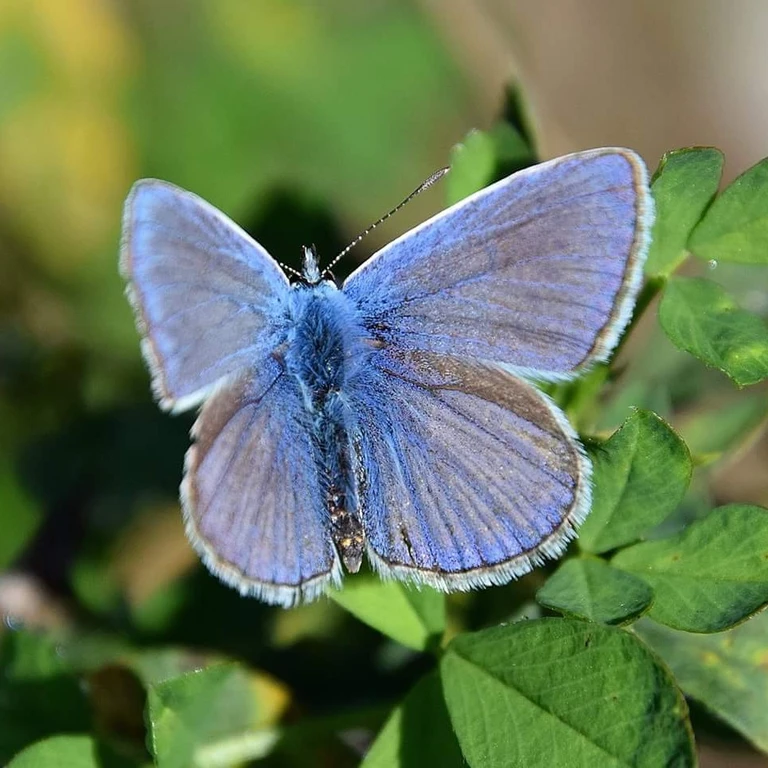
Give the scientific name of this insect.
Polyommatus icarus
